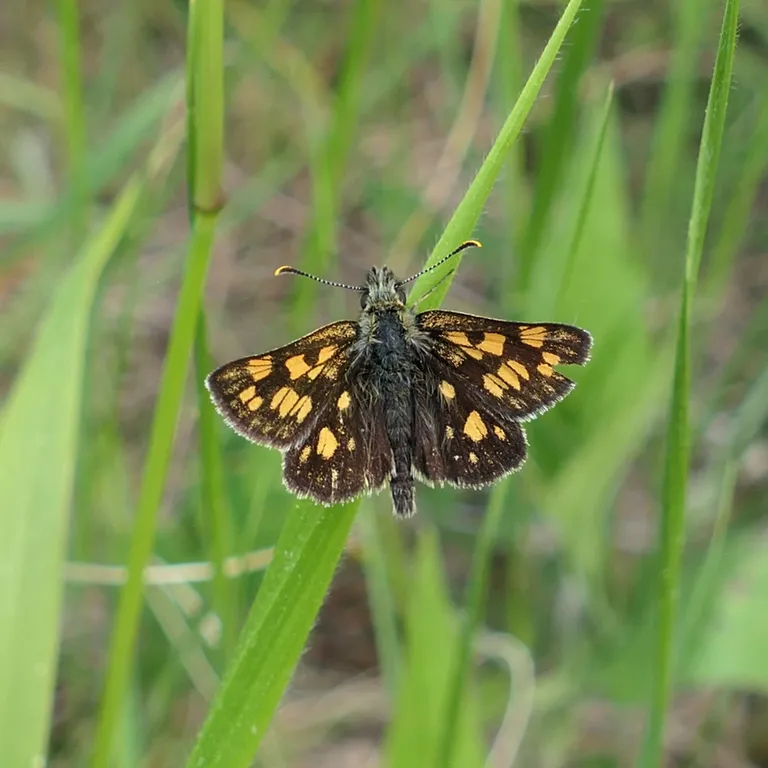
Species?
Carterocephalus palaemon
